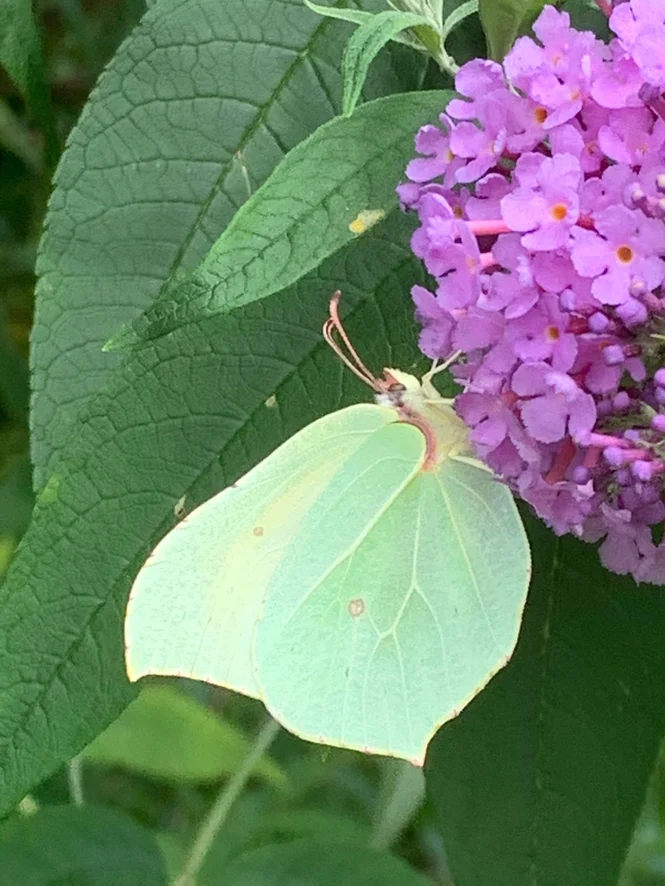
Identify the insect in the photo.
Gonepteryx rhamni
